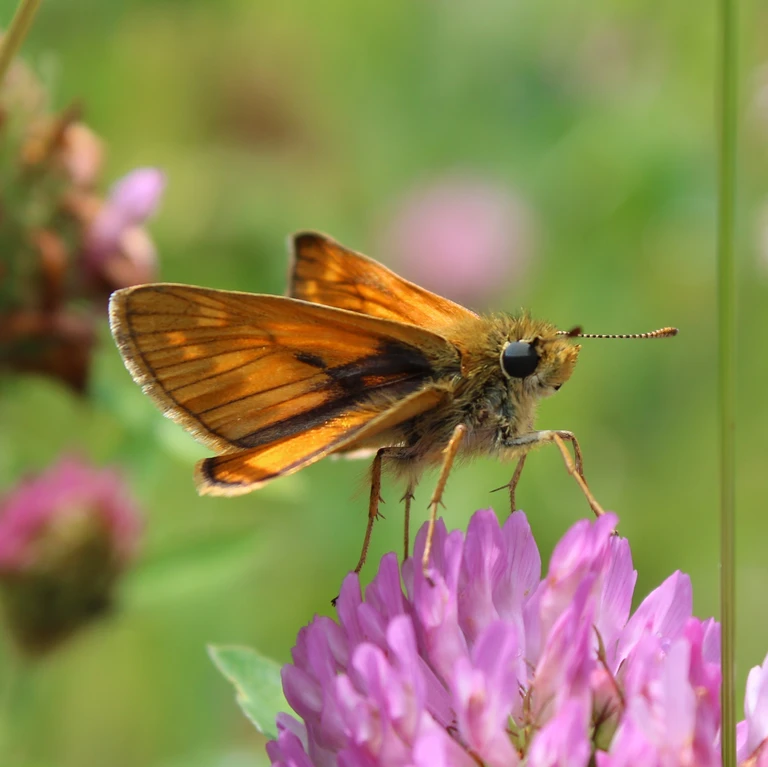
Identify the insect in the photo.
Ochlodes sylvanus (also Ochlodes venata)
